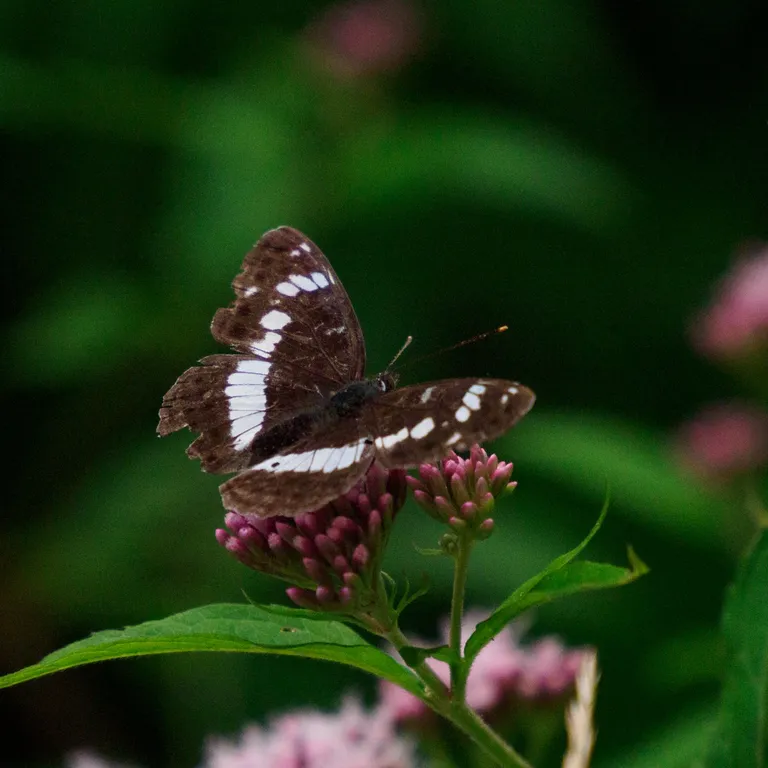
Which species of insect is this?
Limenitis camilla (also Ladoga camilla)
